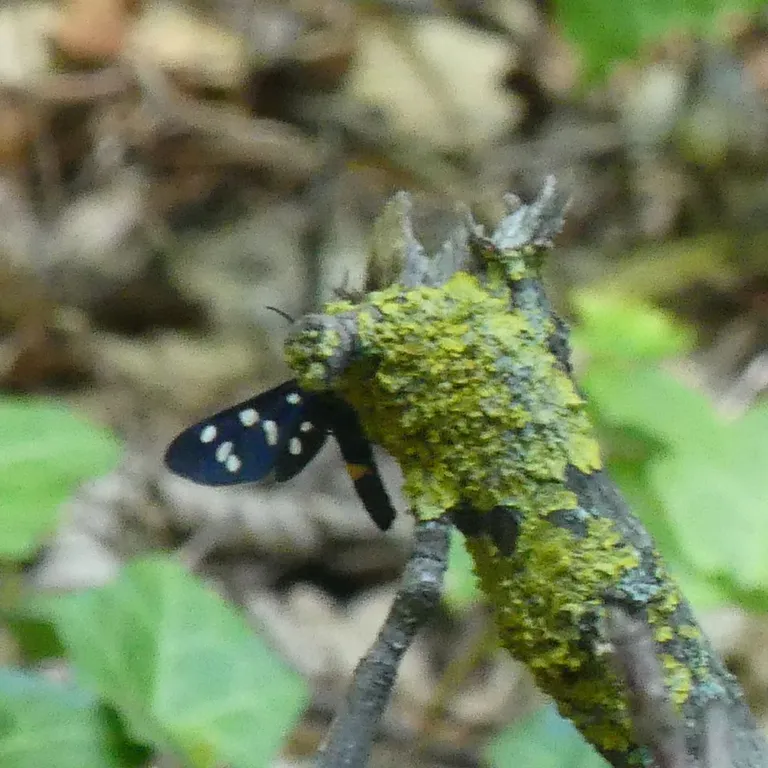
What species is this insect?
Amata phegea
